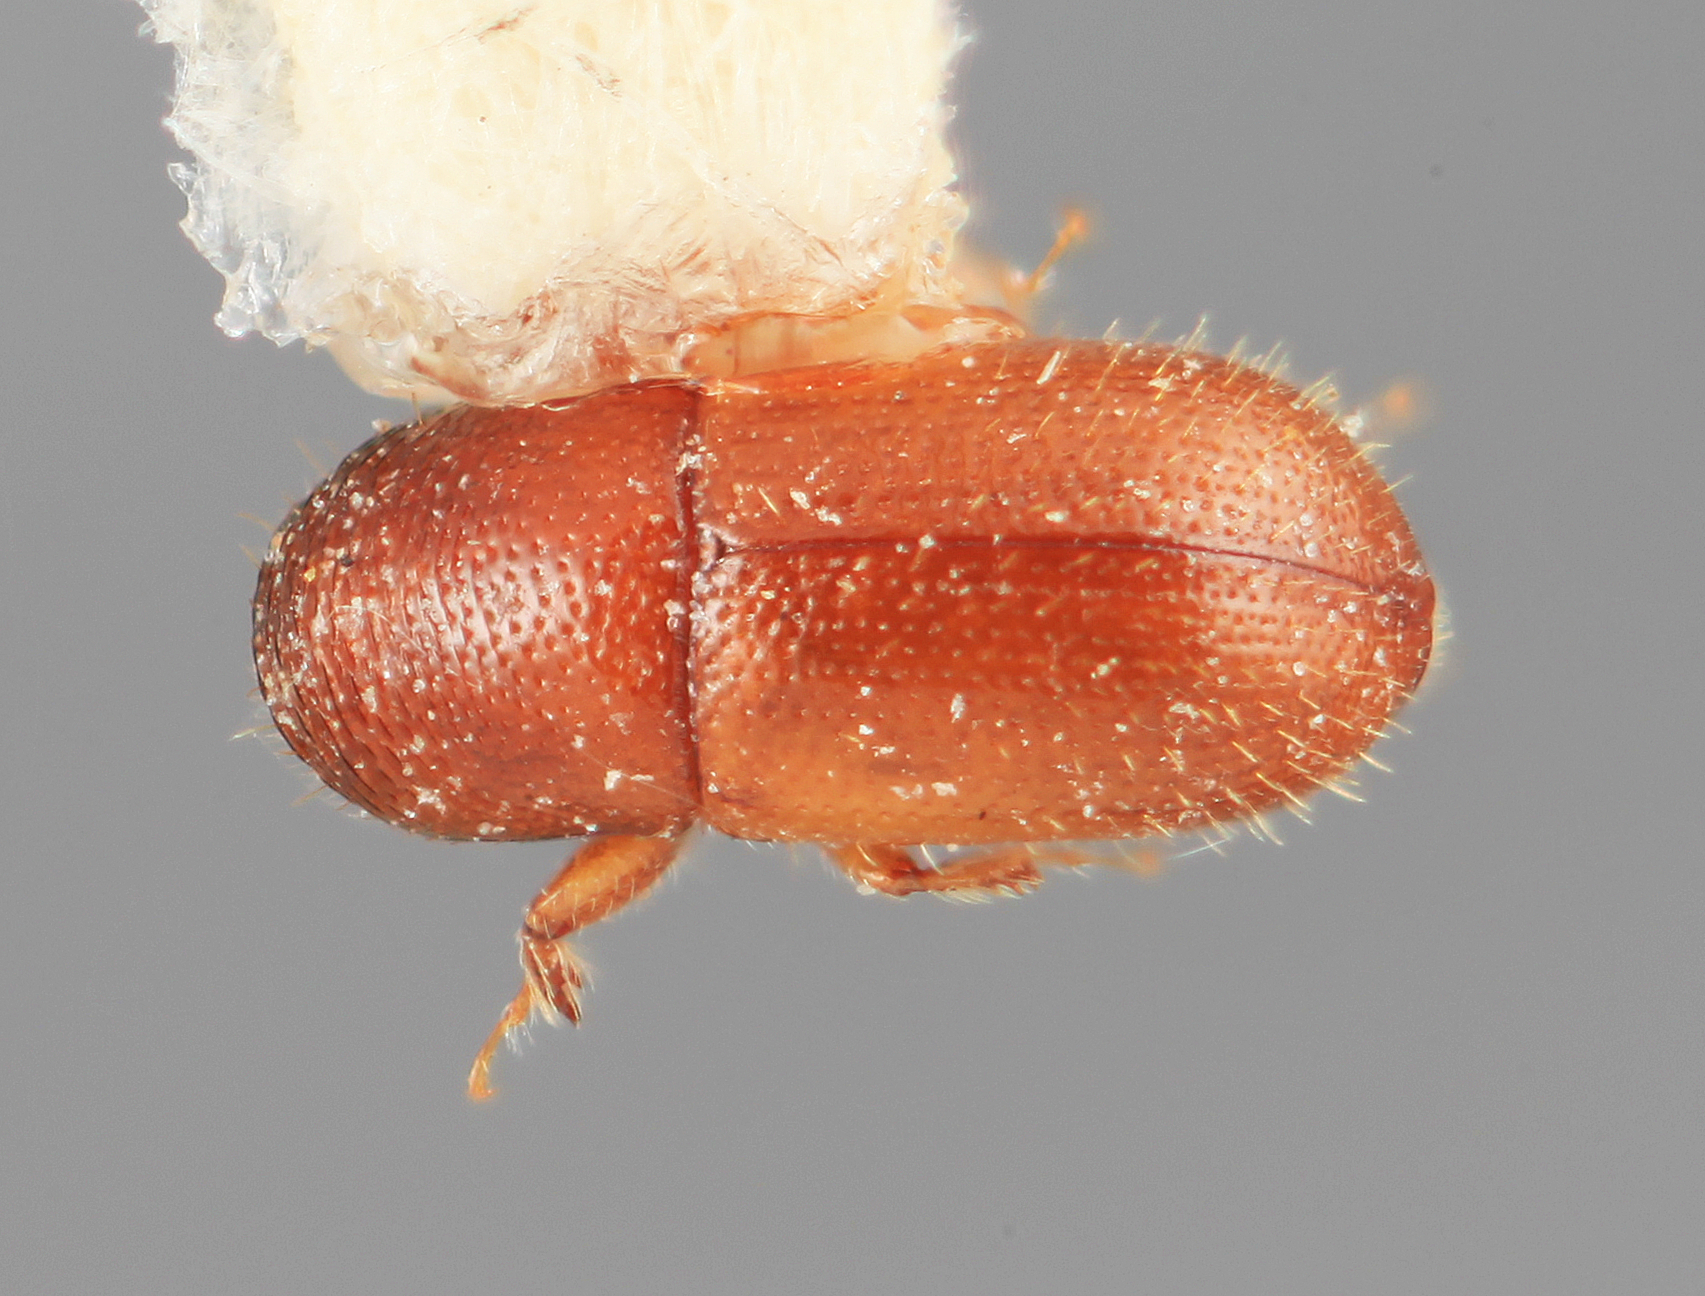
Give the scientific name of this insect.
Scolytodes pilifer
